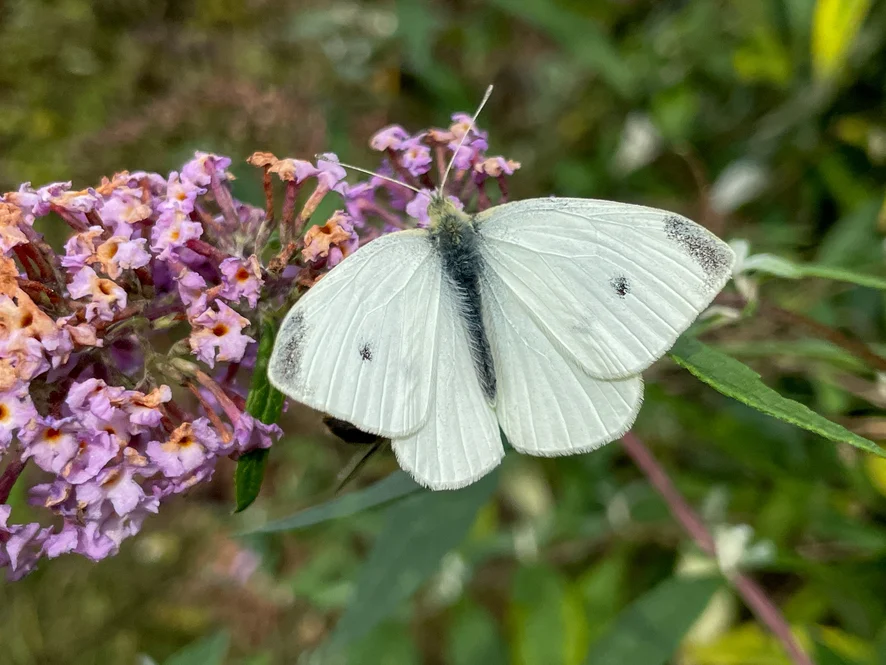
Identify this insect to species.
Pieris rapae
